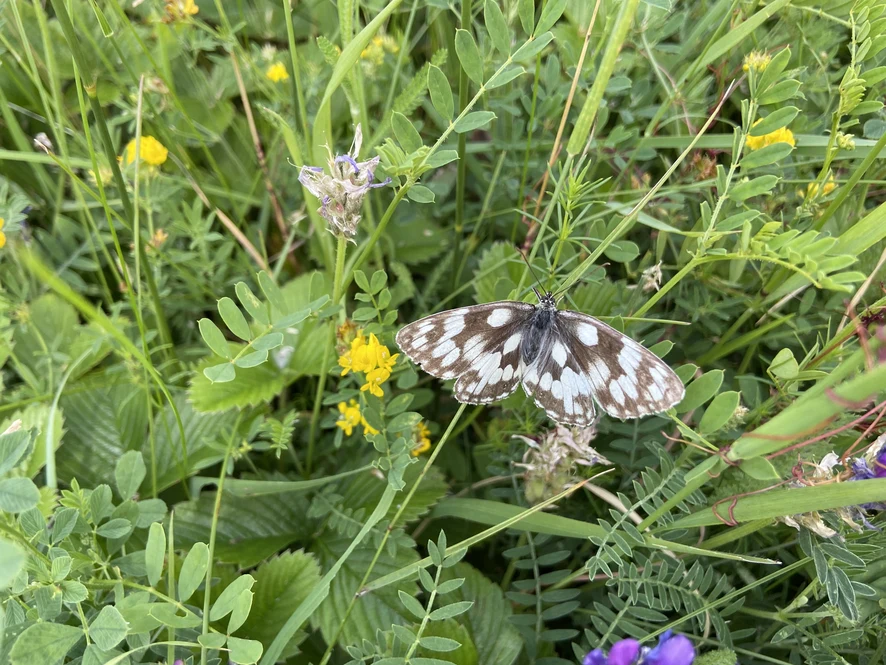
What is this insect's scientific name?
Melanargia galathea
